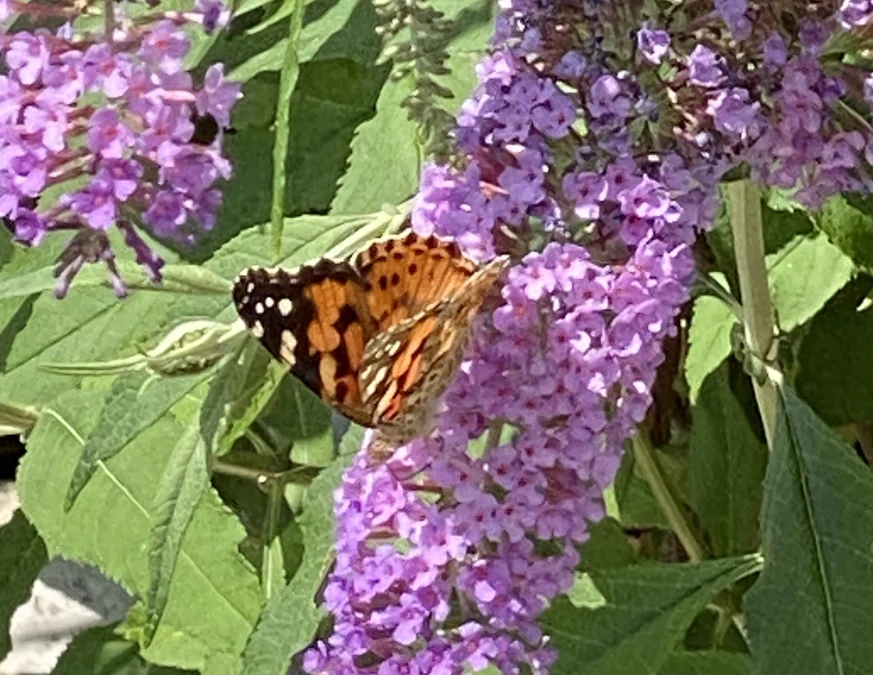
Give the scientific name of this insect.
Vanessa cardui
